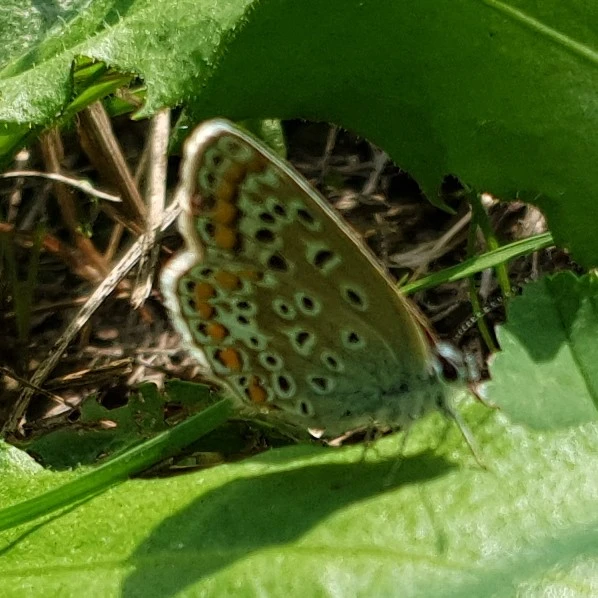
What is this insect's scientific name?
Polyommatus icarus
